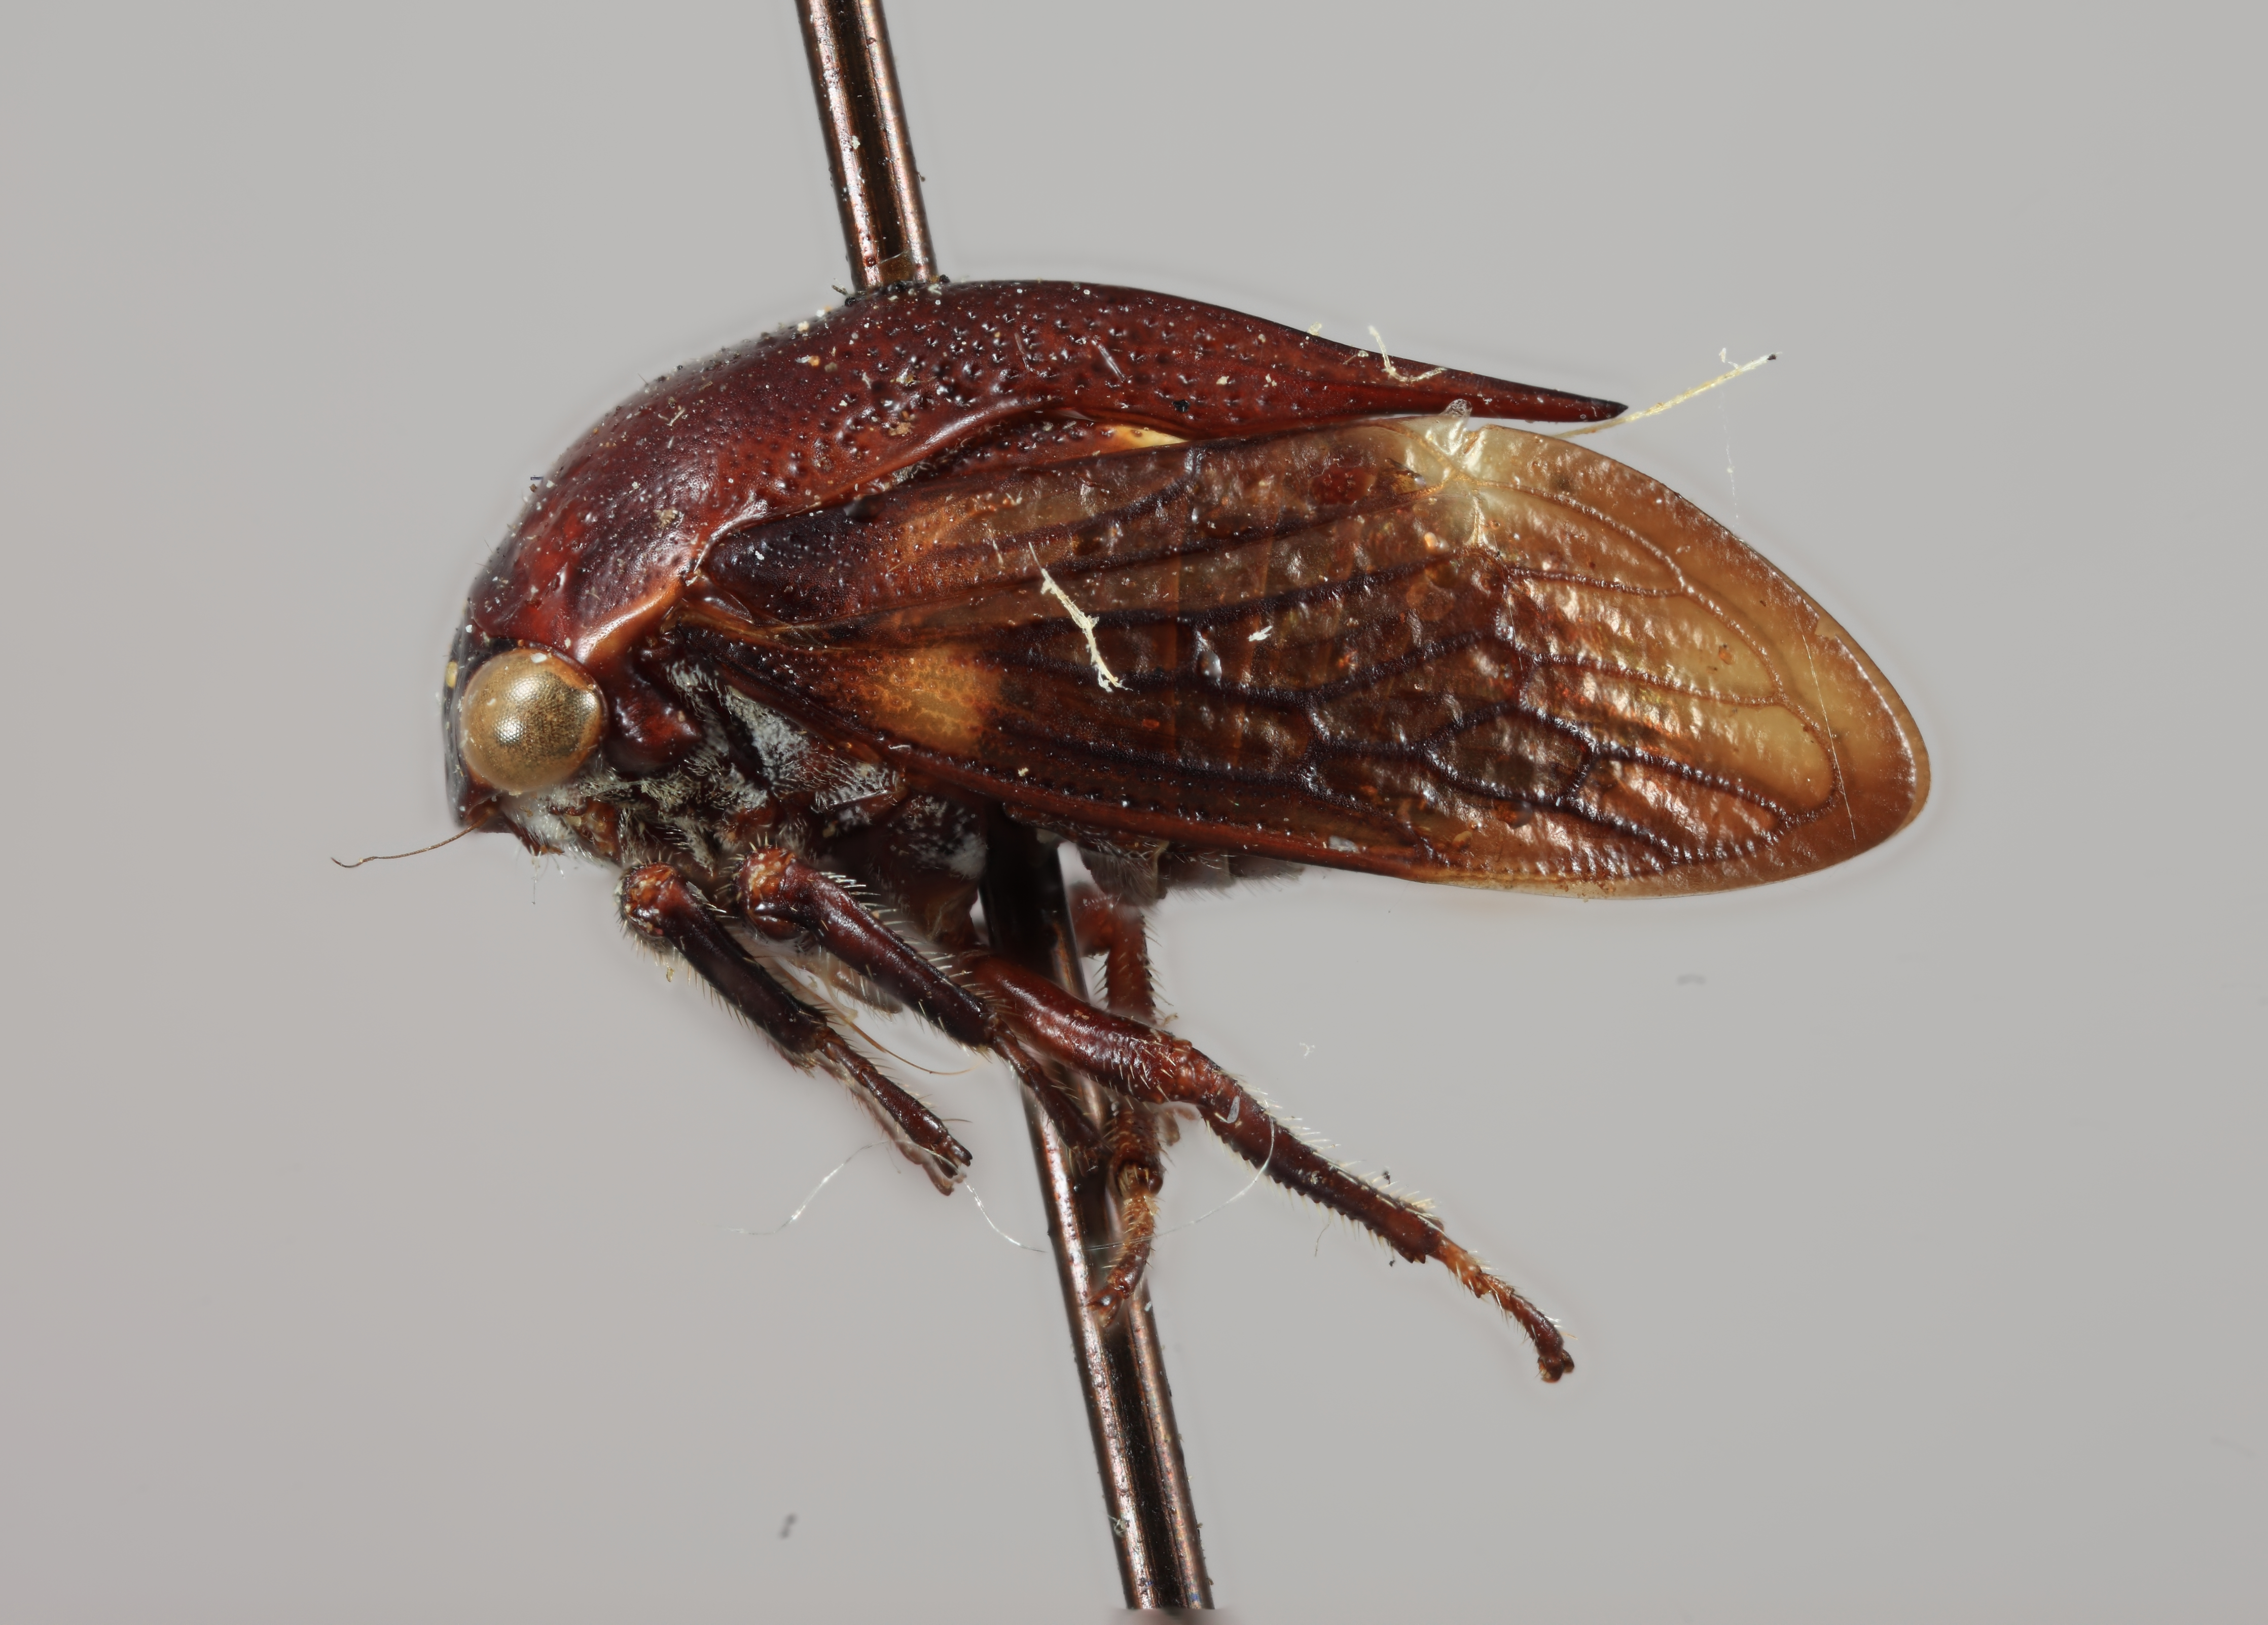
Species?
Monobelus turquinensis
